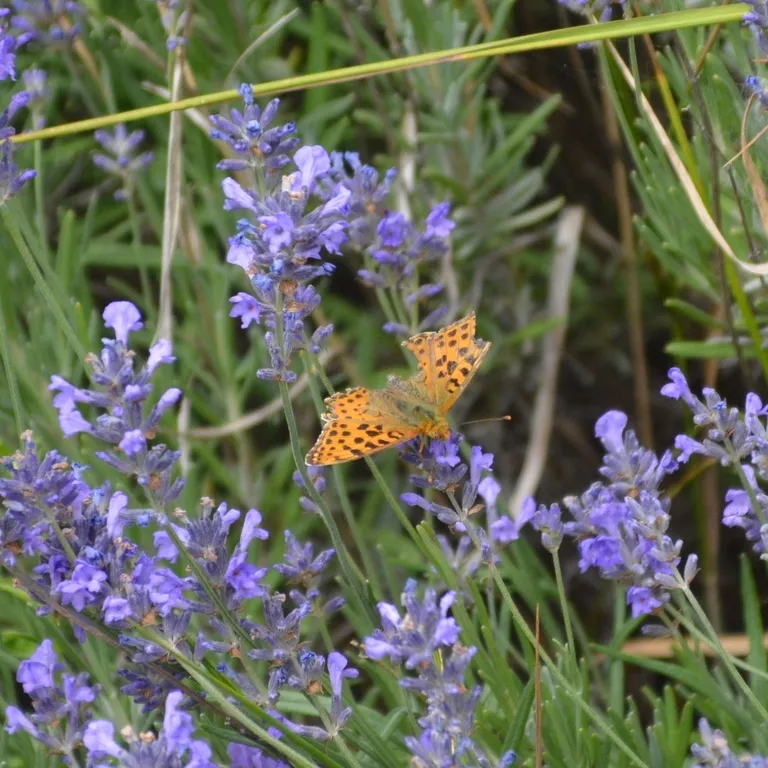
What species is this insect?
Issoria lathonia
